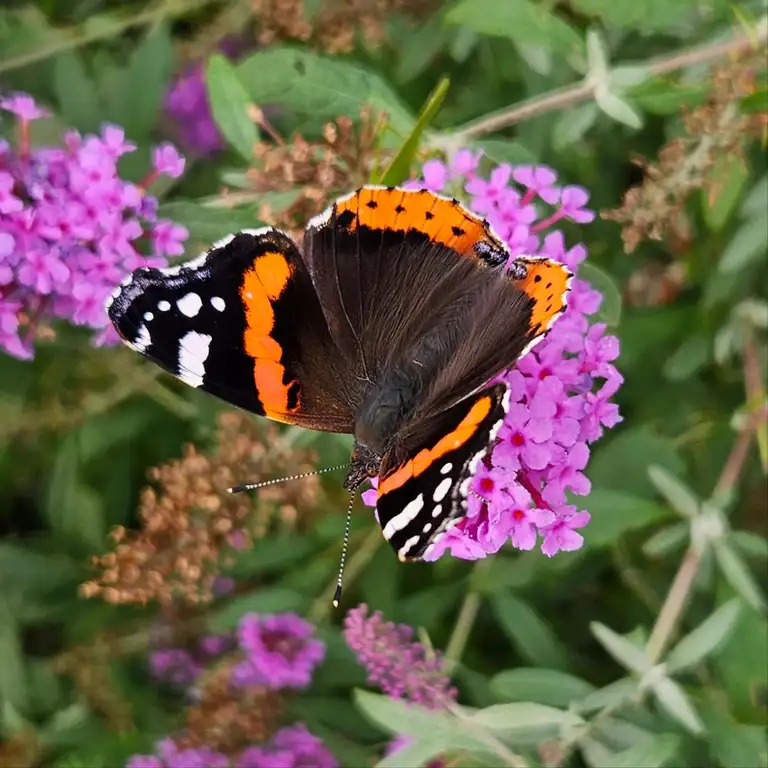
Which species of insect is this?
Vanessa atalanta
